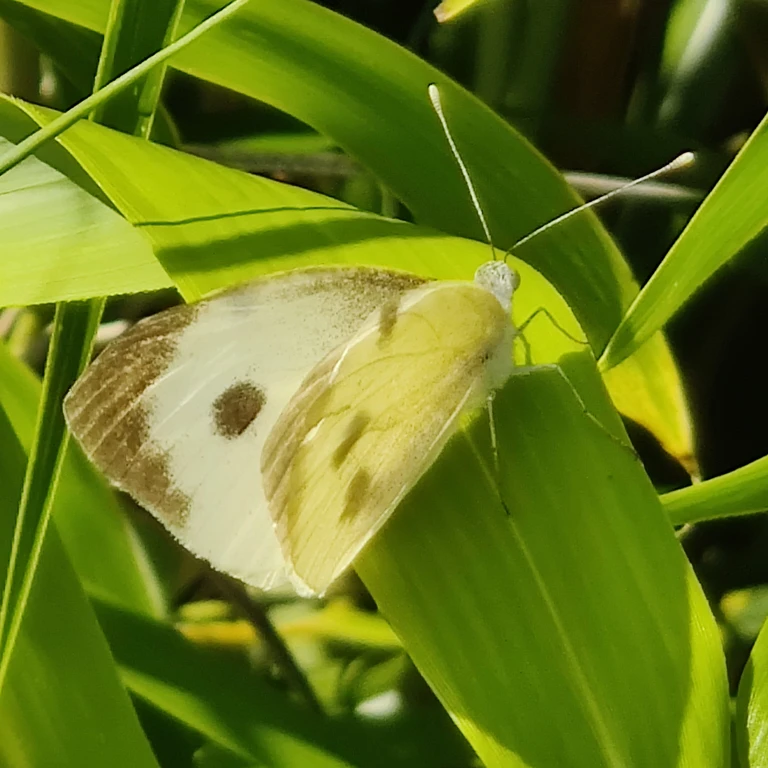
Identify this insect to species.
Pieris brassicae
